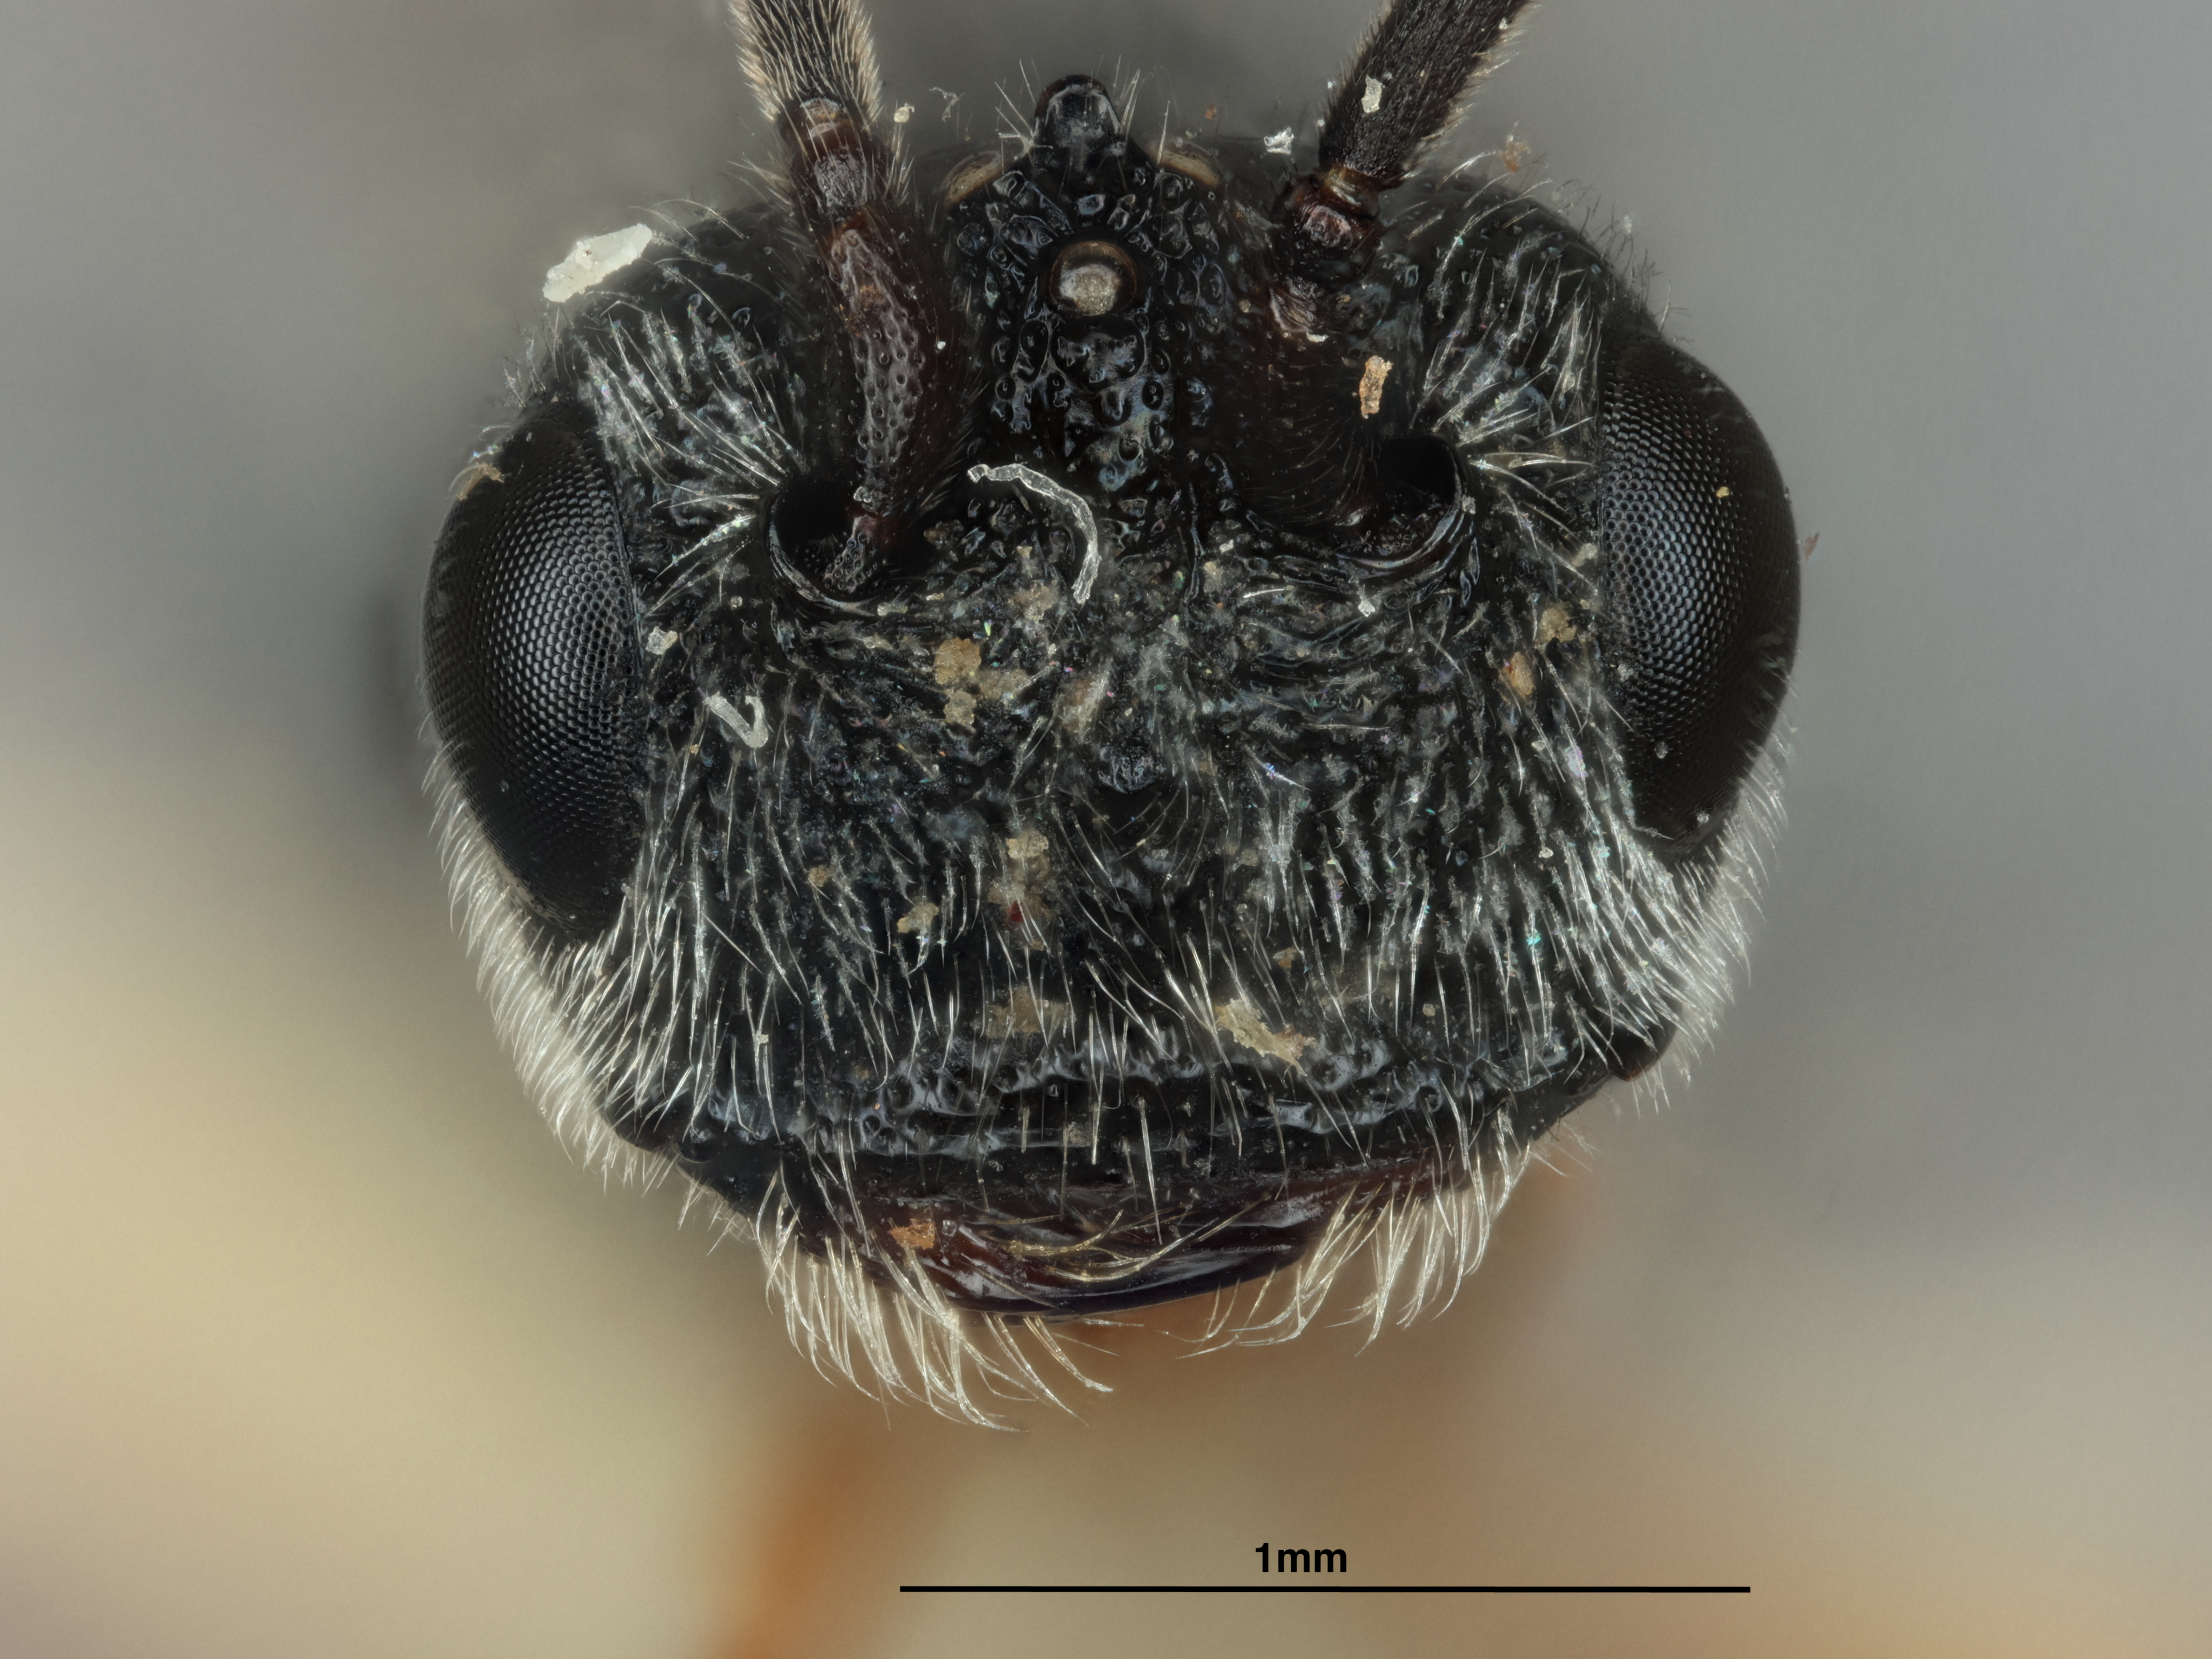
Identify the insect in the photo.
Urosigalphus donnae
